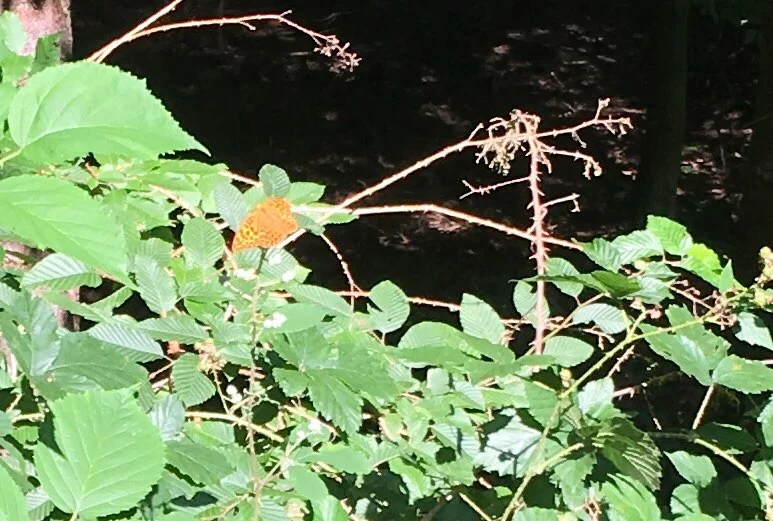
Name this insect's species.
Argynnis paphia
